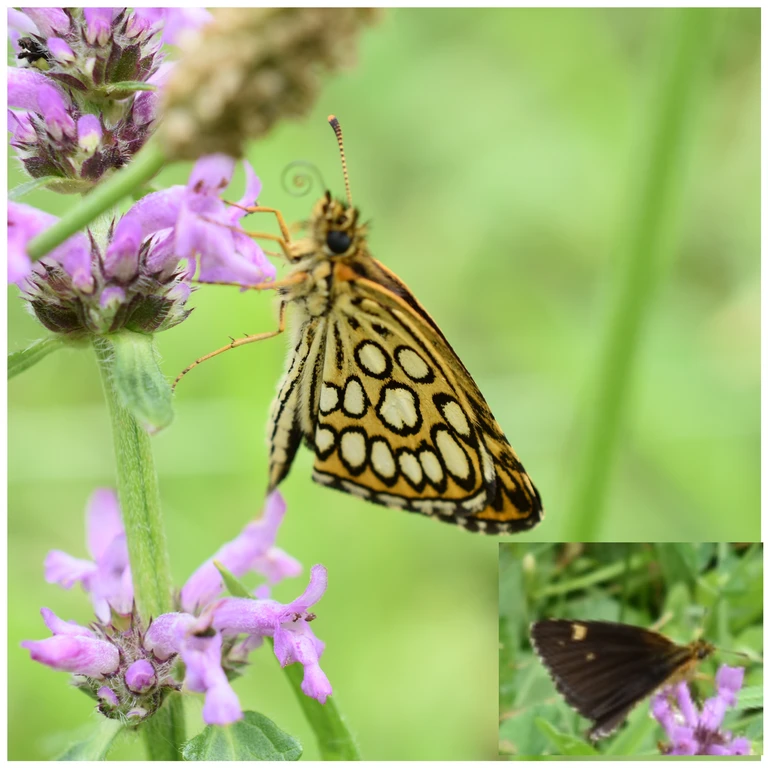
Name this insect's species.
Heteropterus morpheus
